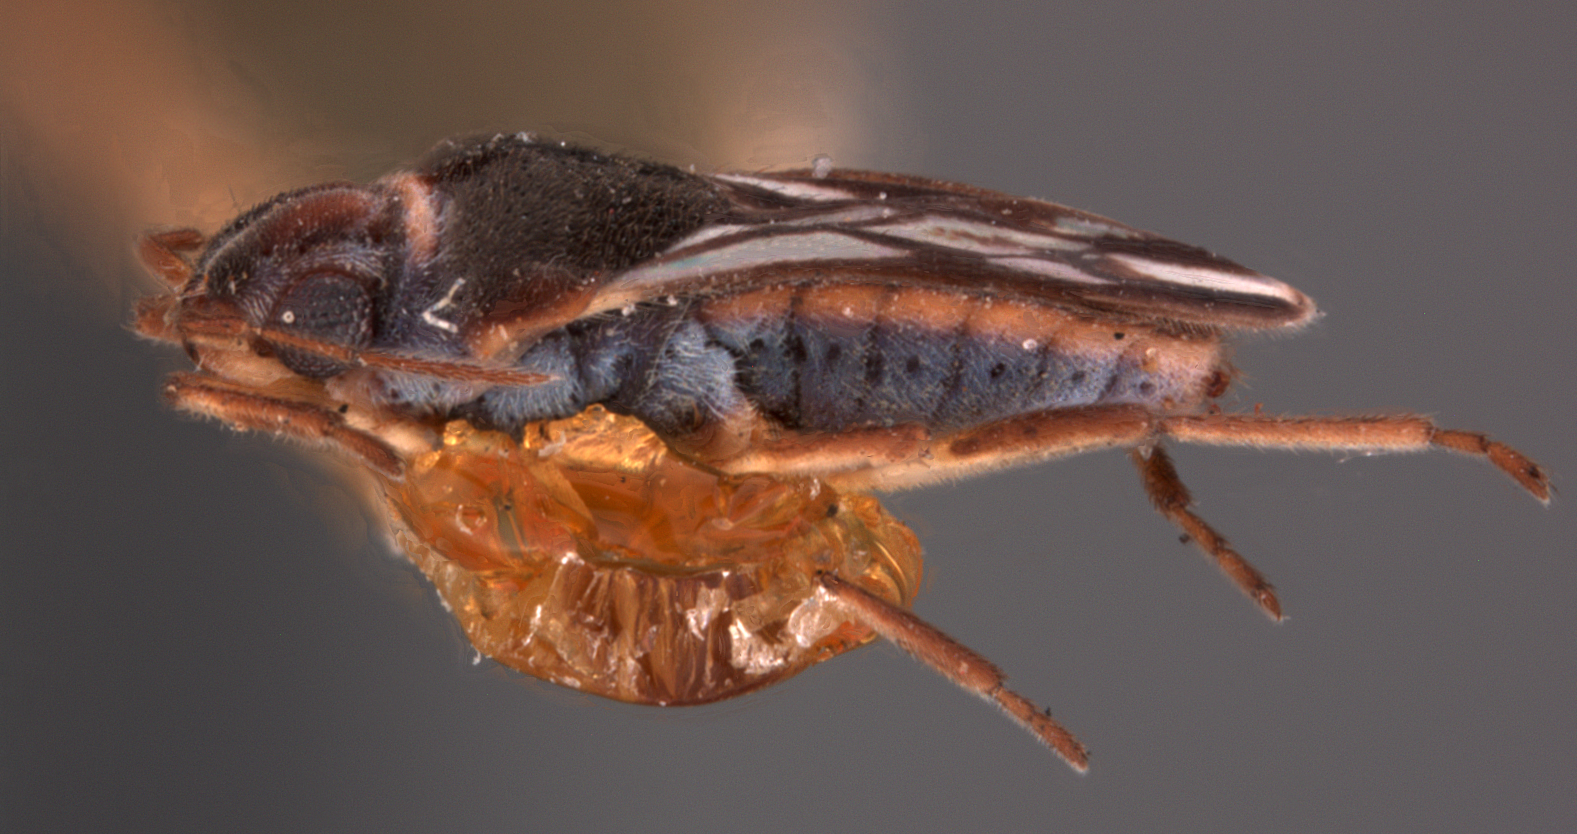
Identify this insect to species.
Microvelia hinei
